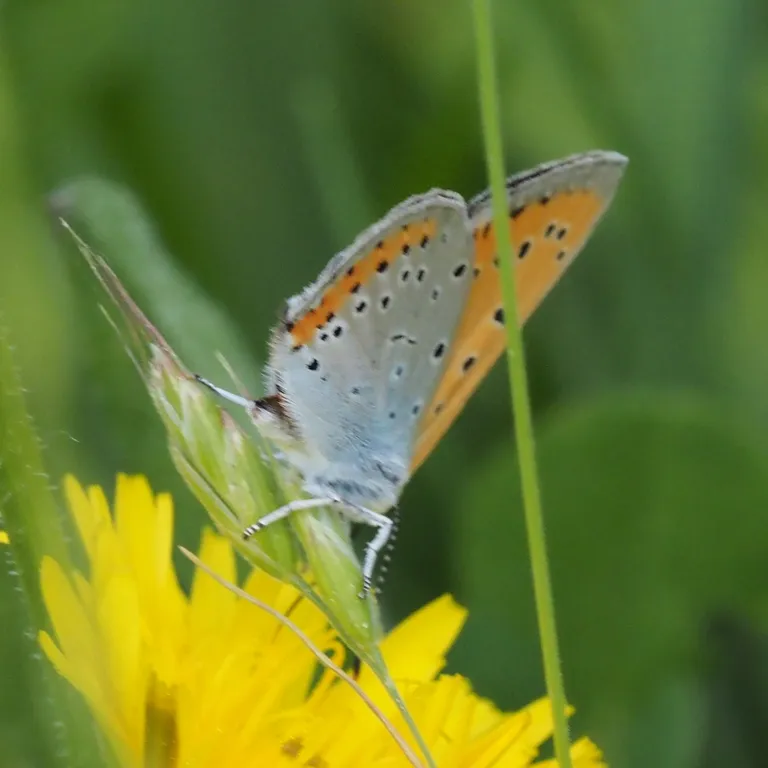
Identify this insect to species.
Lycaena dispar
